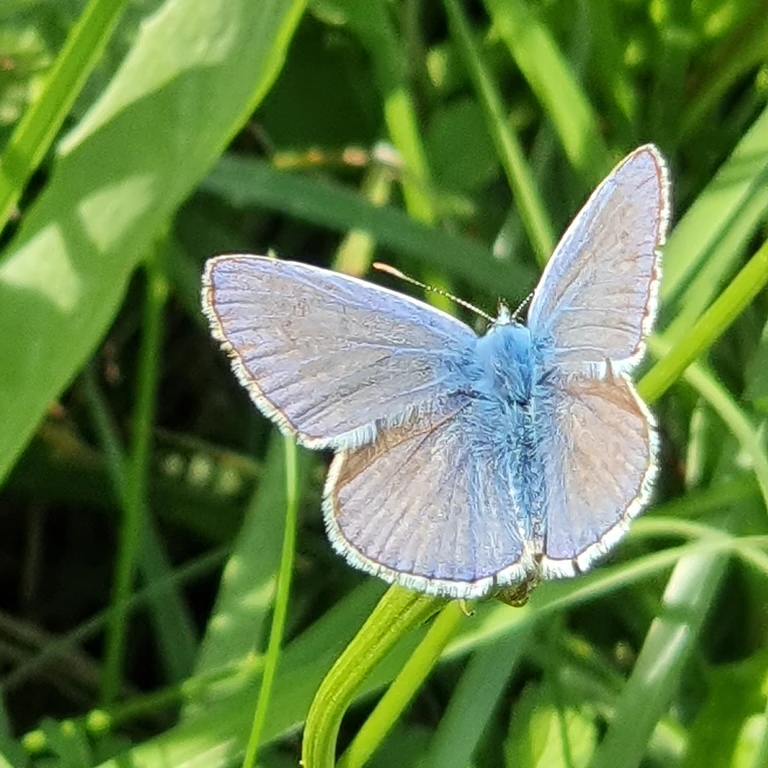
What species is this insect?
Polyommatus icarus
